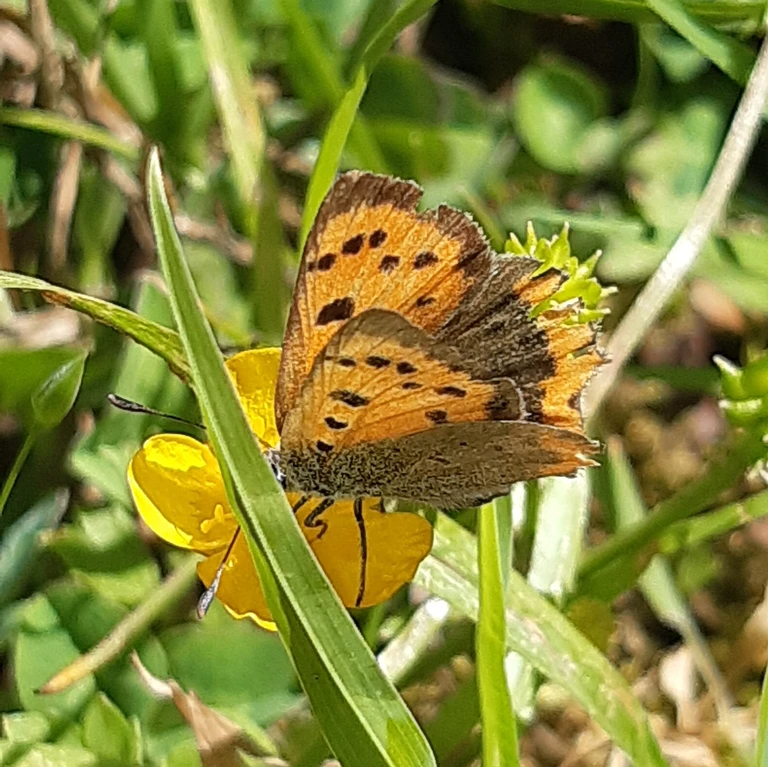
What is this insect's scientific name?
Lycaena phlaeas
